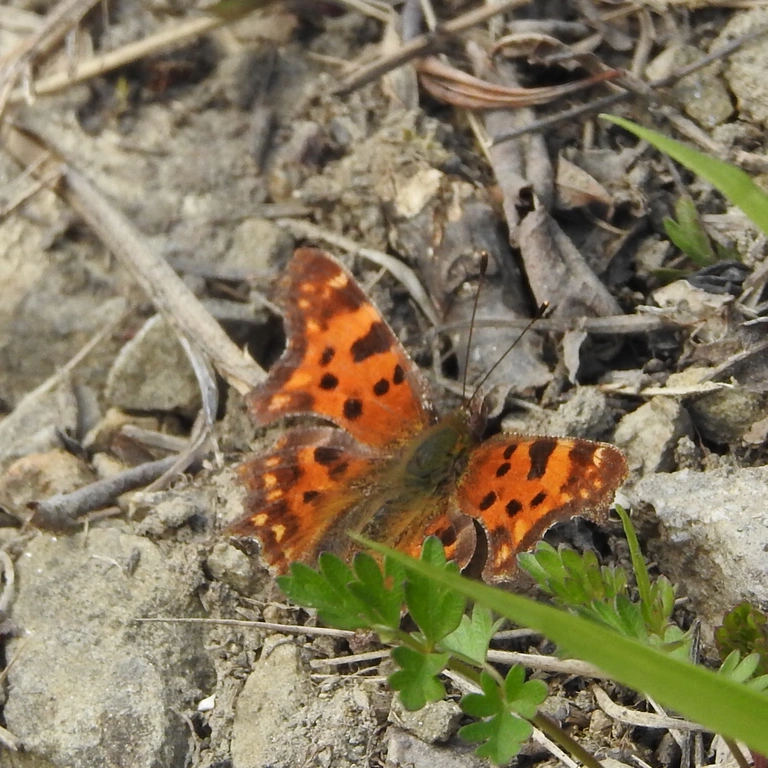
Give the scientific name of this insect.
Polygonia c-album
